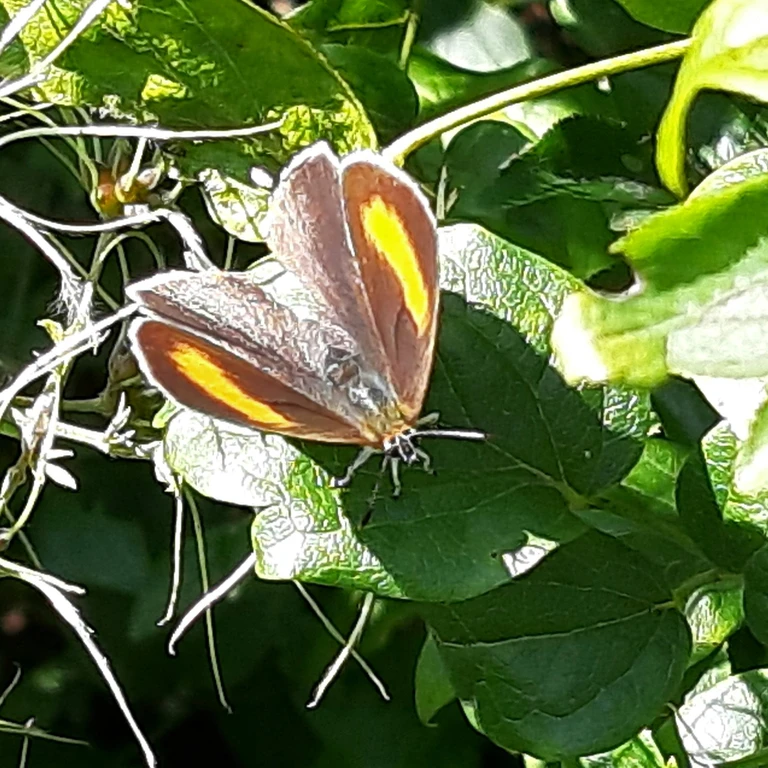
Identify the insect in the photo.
Thecla betulae
